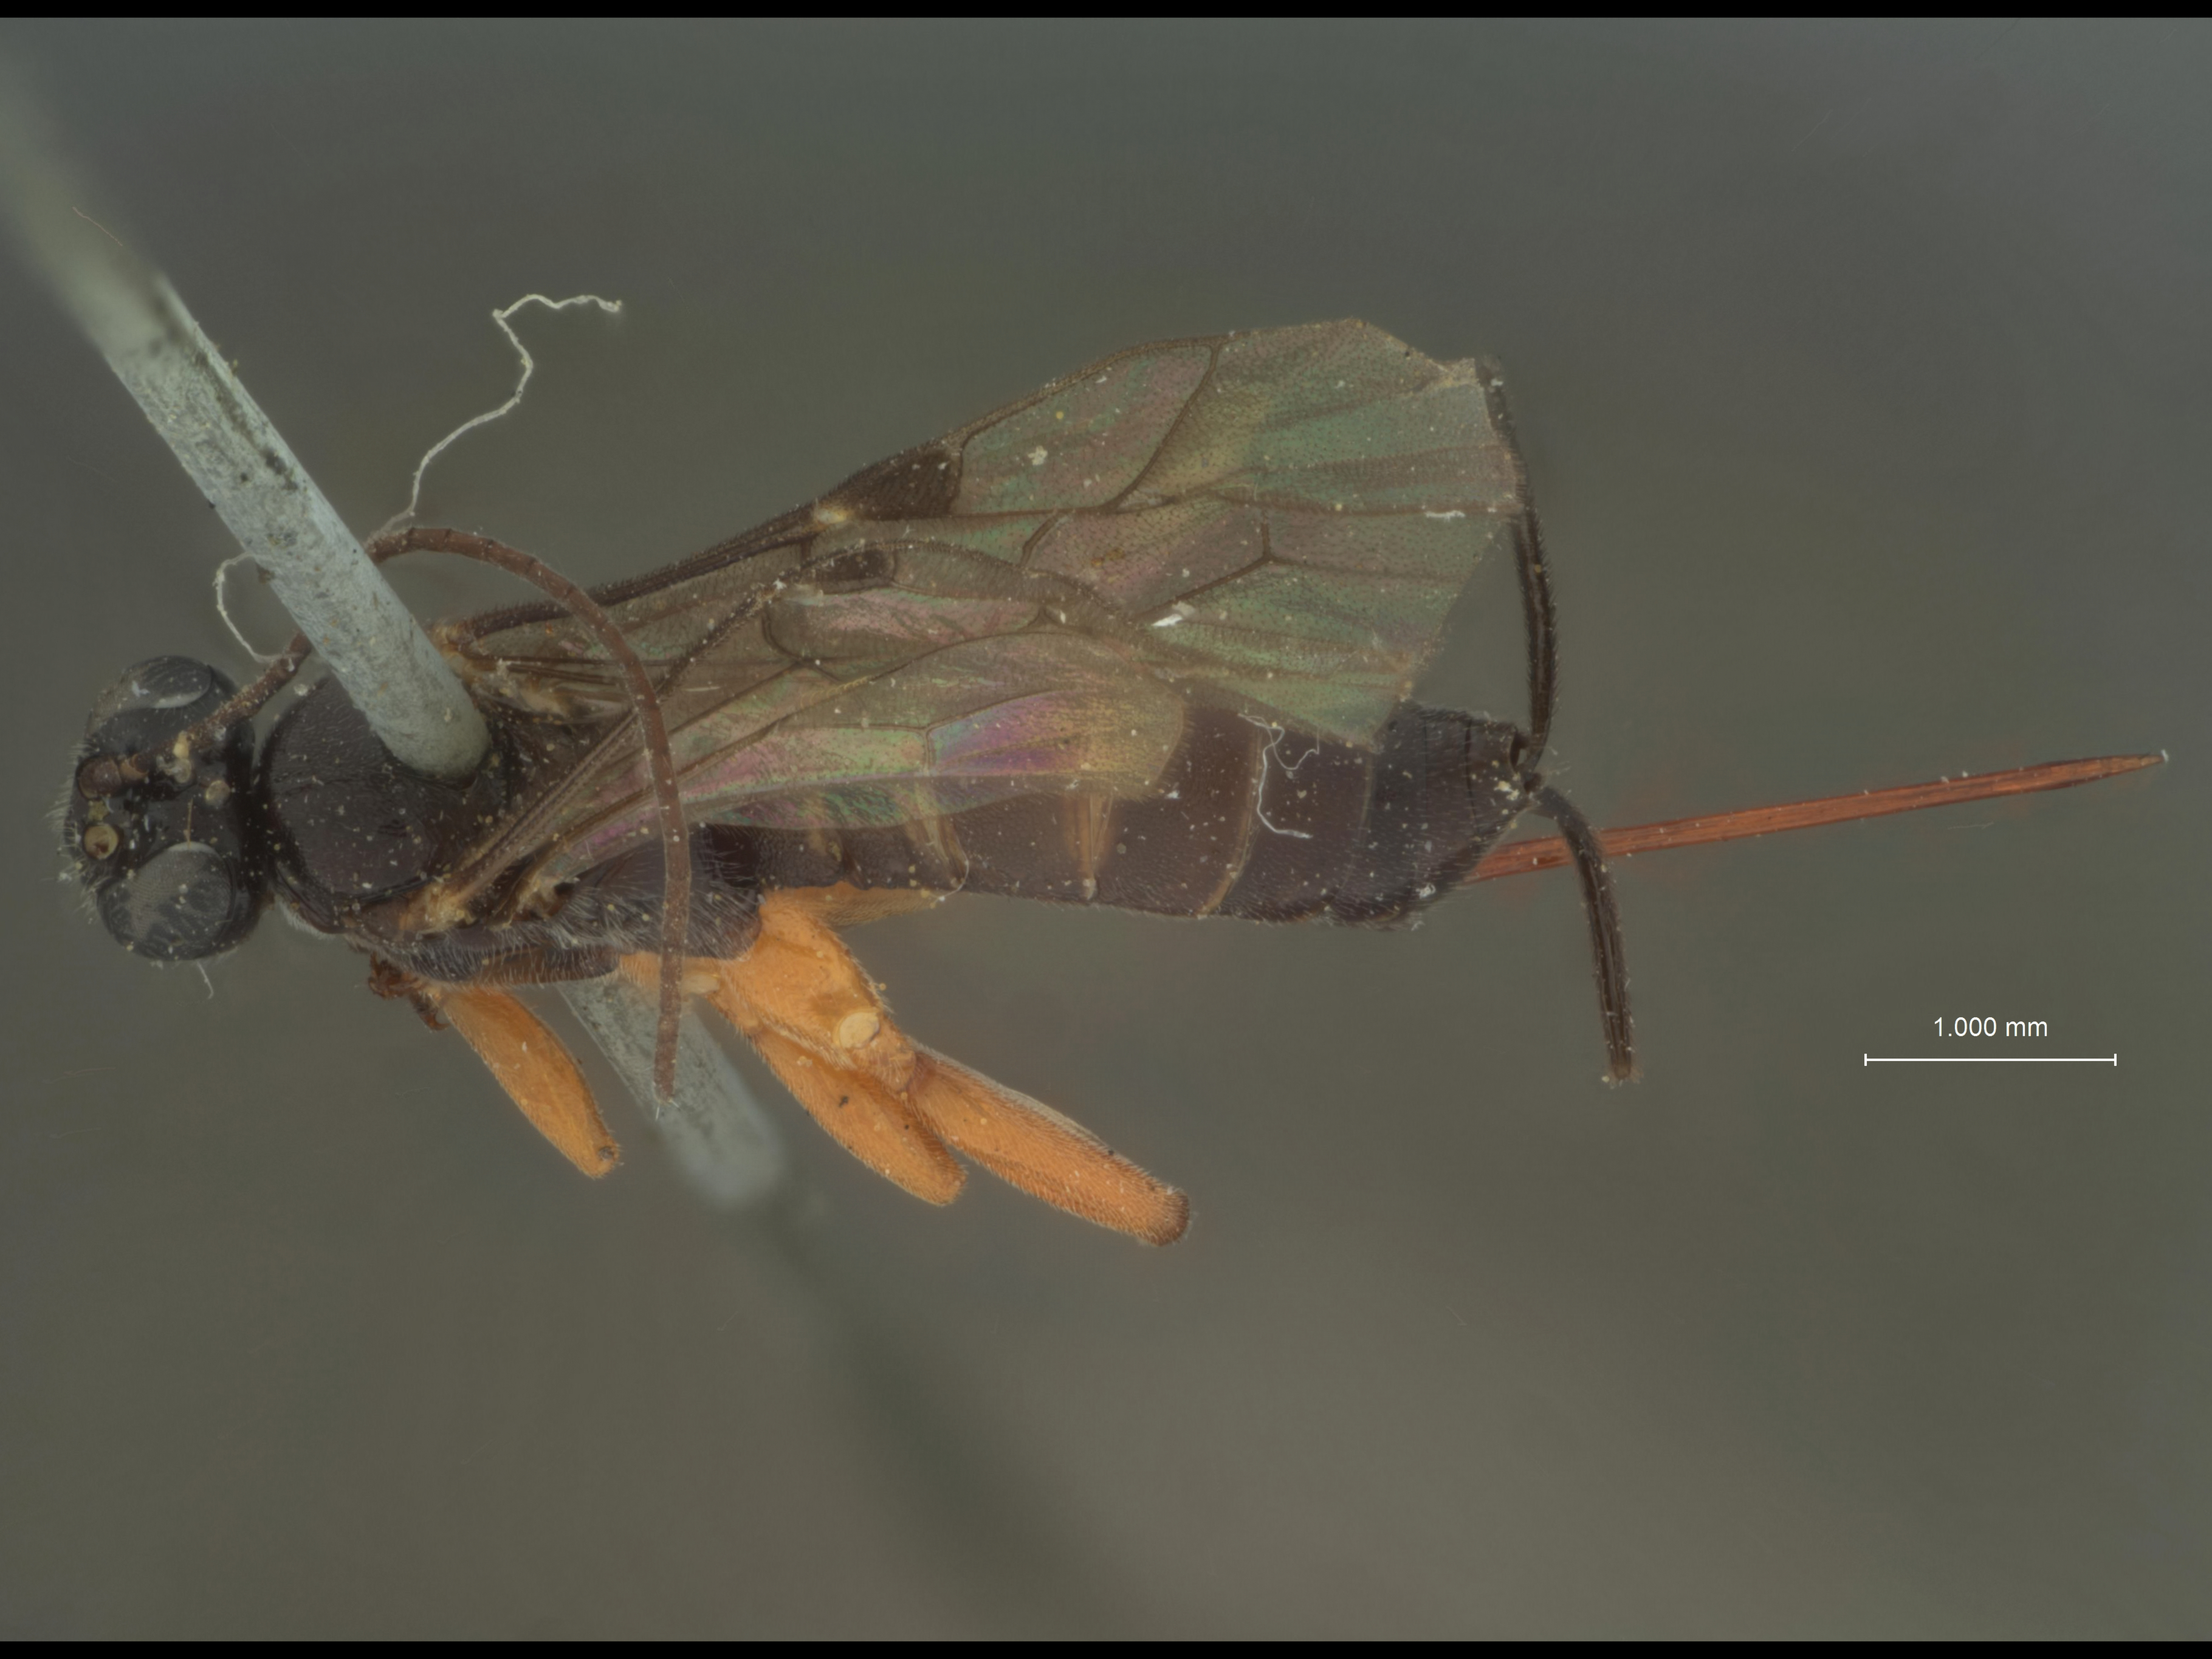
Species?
Itoplectis exareolata
